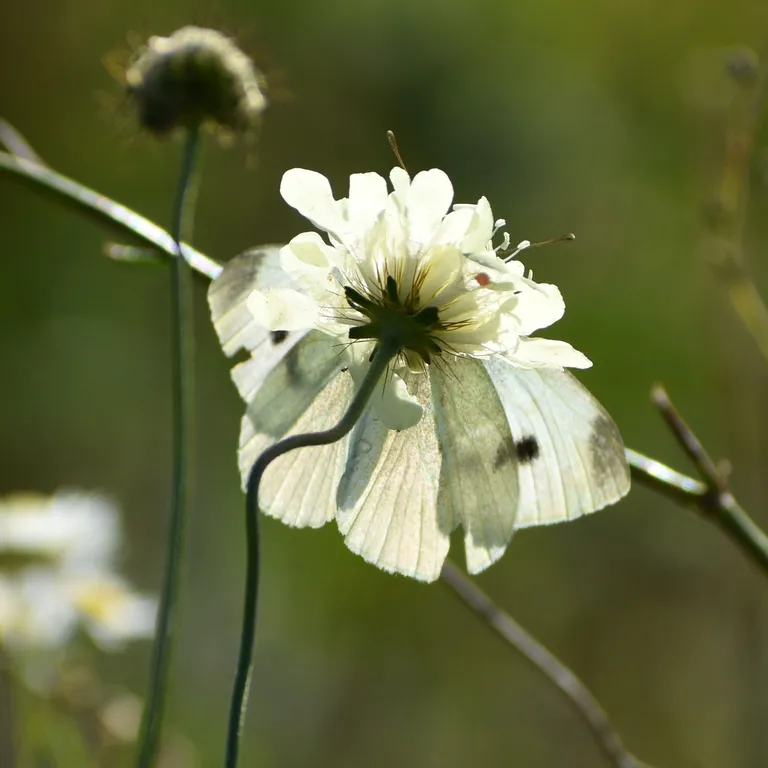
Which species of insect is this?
Pieris rapae
